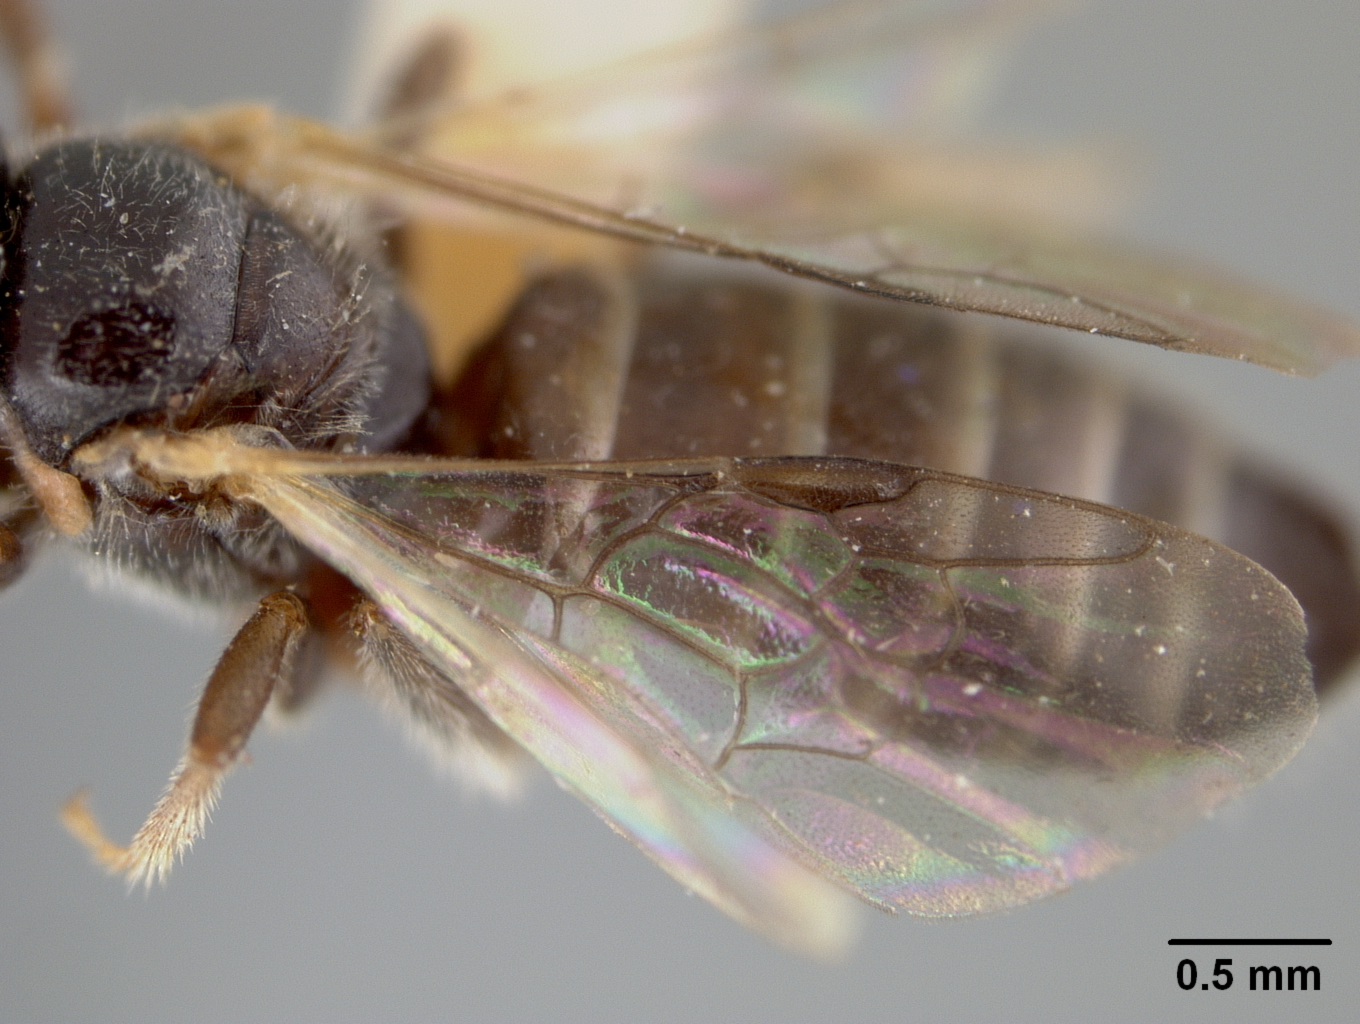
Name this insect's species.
Allodape breviceps
